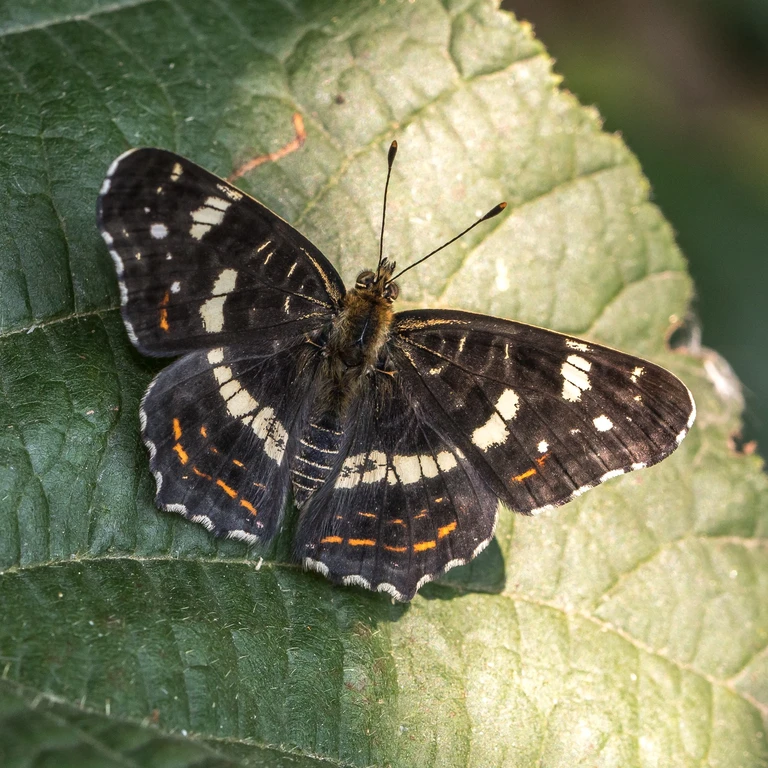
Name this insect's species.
Araschnia levana
